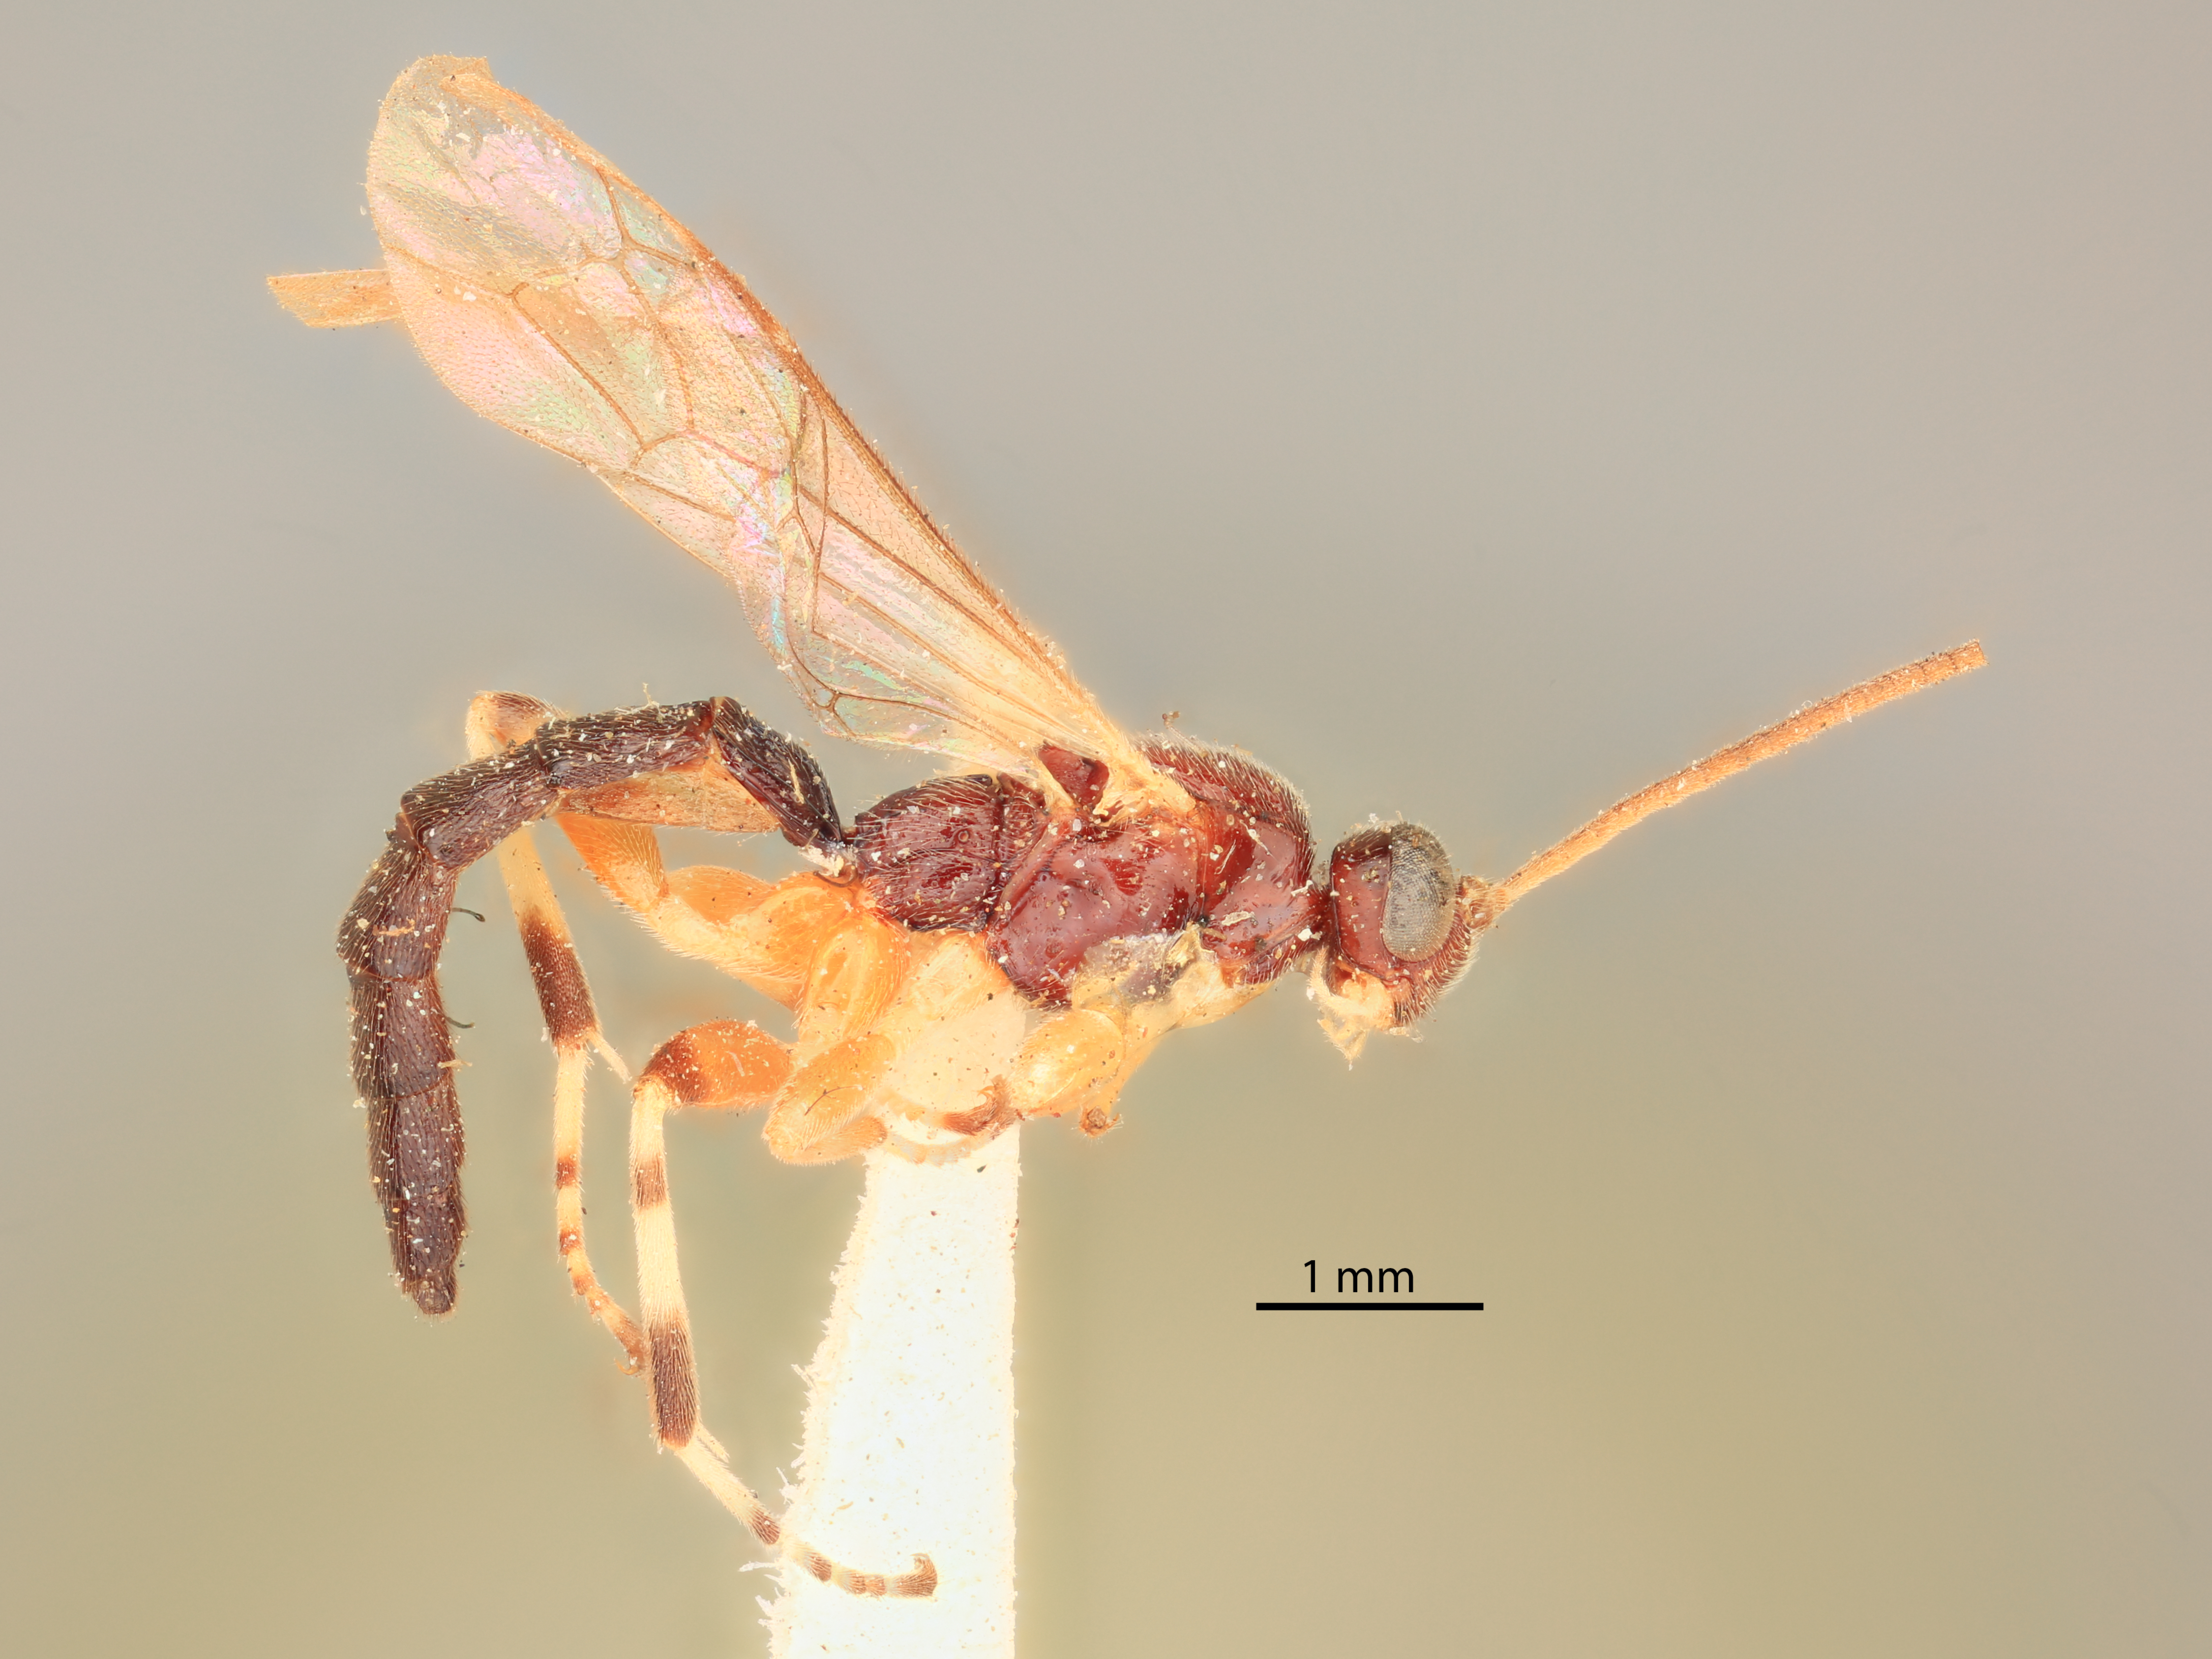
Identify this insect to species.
Polysphincta pontiaci
